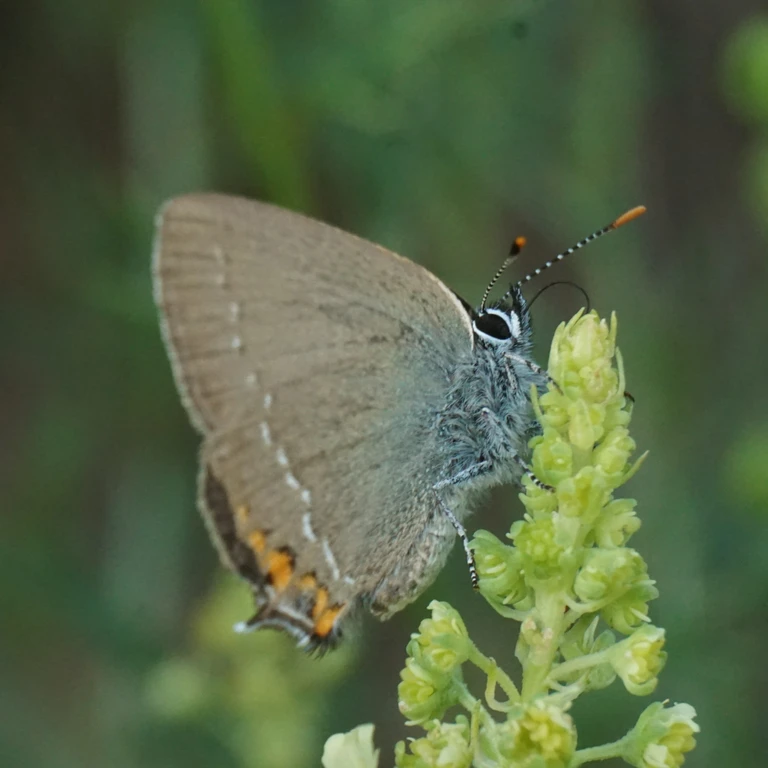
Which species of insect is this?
Satyrium acaciae (also Strymon acaciae)
